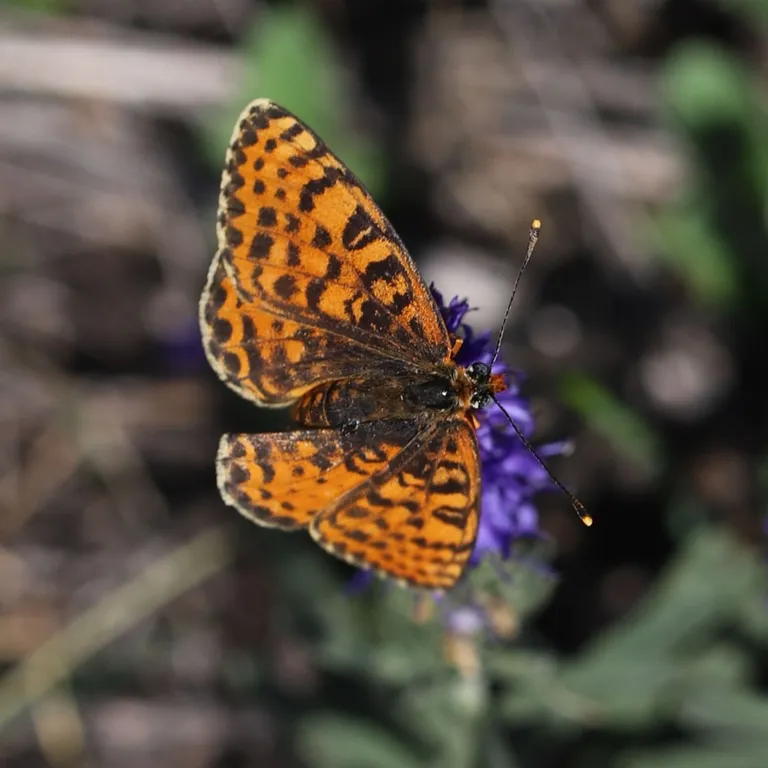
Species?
Melitaea didyma
